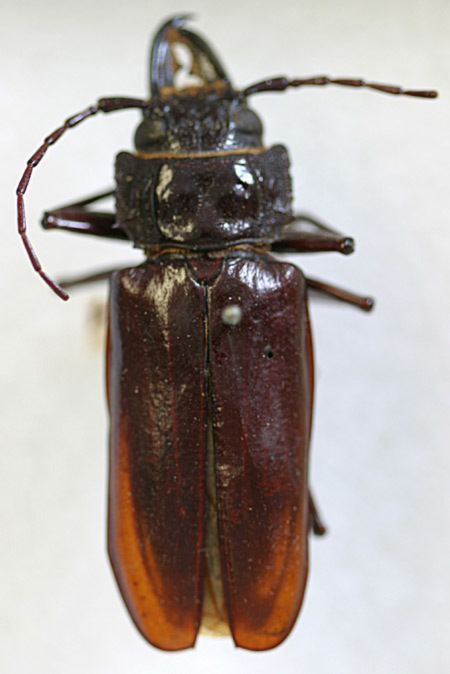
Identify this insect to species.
Stenodontes parallelus (also Stenodontes chevrolati)
